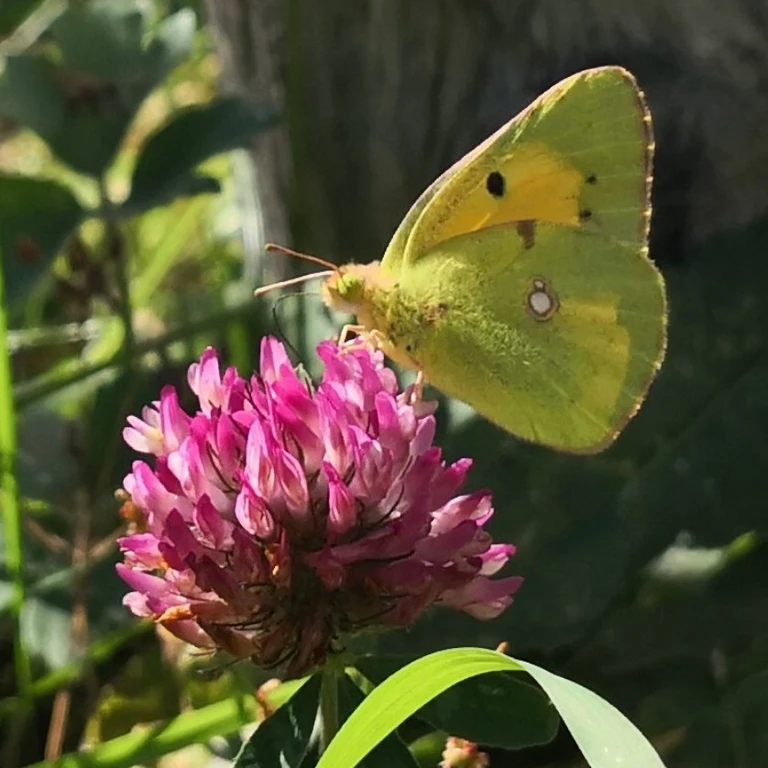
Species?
Colias croceus
